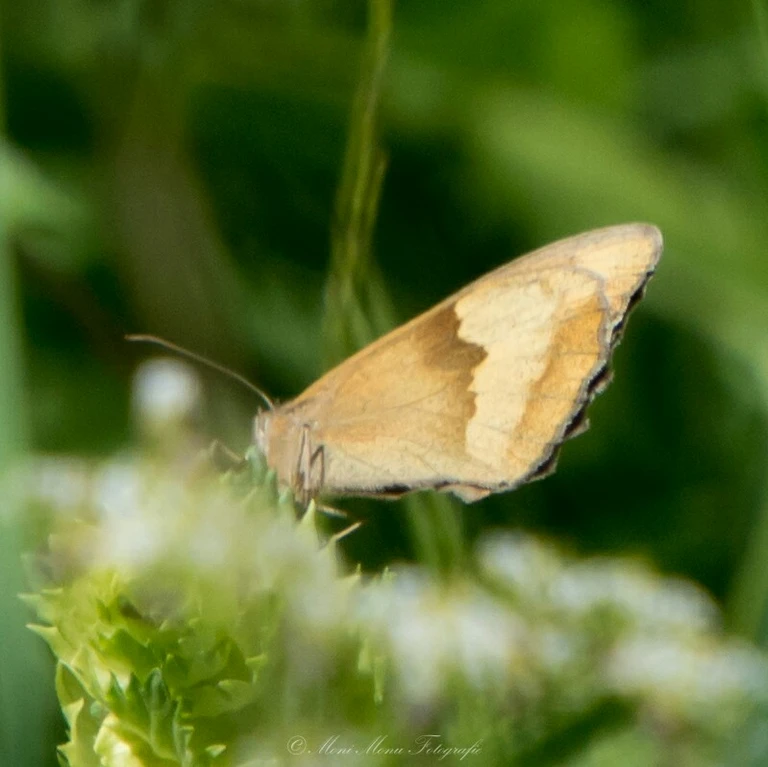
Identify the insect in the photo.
Maniola jurtina
